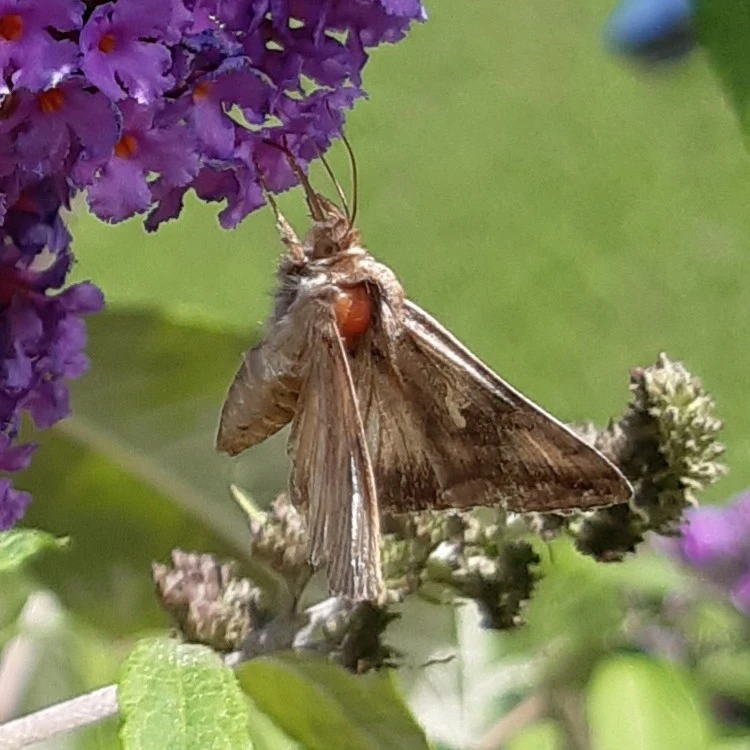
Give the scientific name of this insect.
Autographa gamma
